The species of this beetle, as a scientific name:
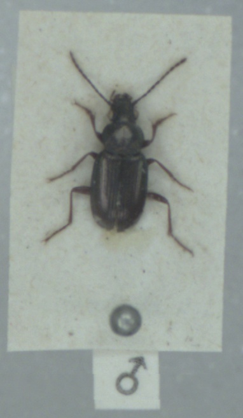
Pogonus chalceus
